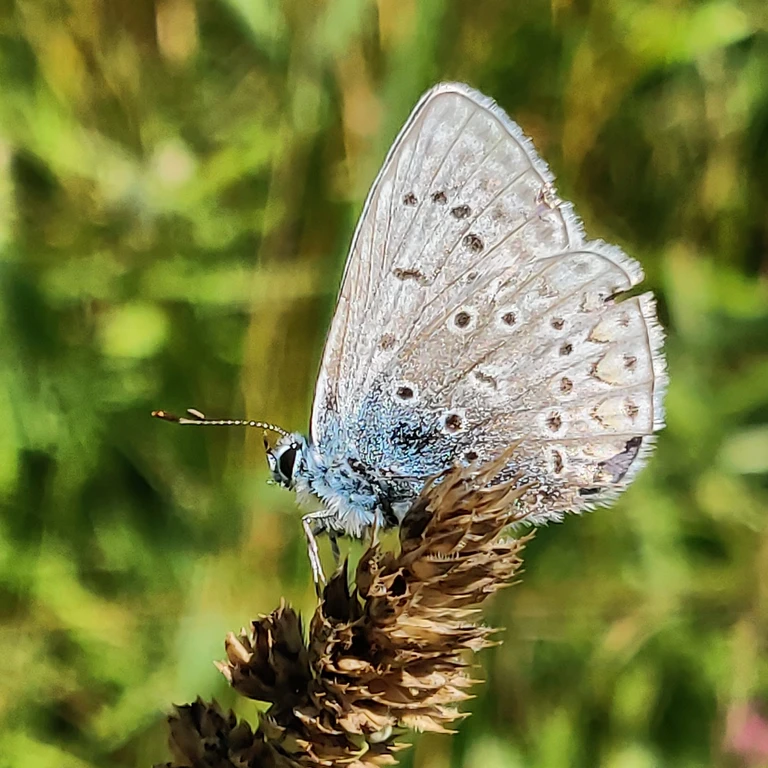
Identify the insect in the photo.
Polyommatus icarus
